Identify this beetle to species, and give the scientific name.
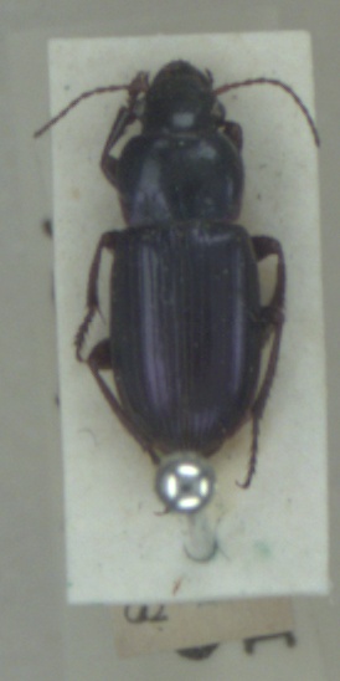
Harpalus affinis
